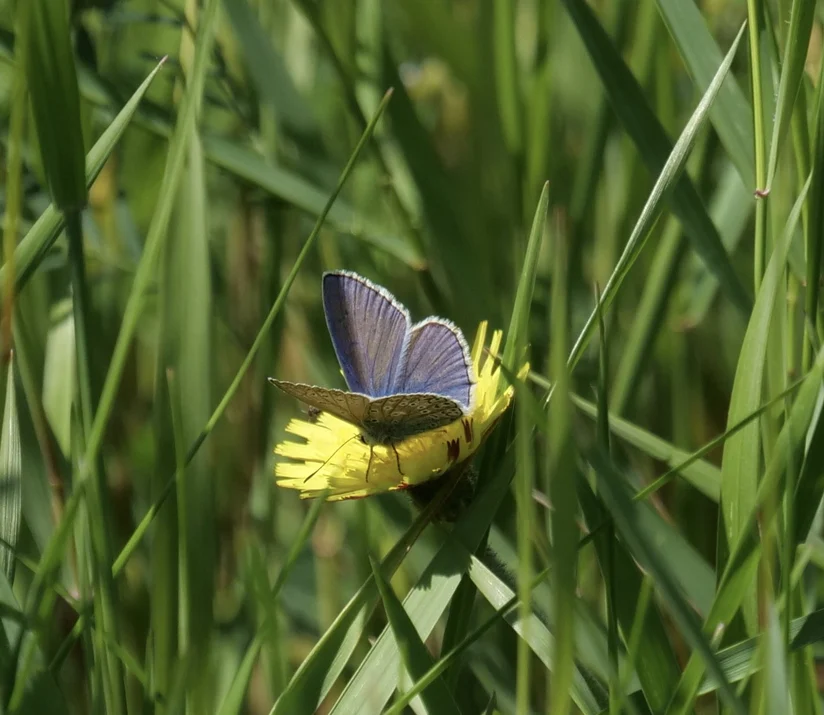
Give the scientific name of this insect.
Polyommatus icarus
